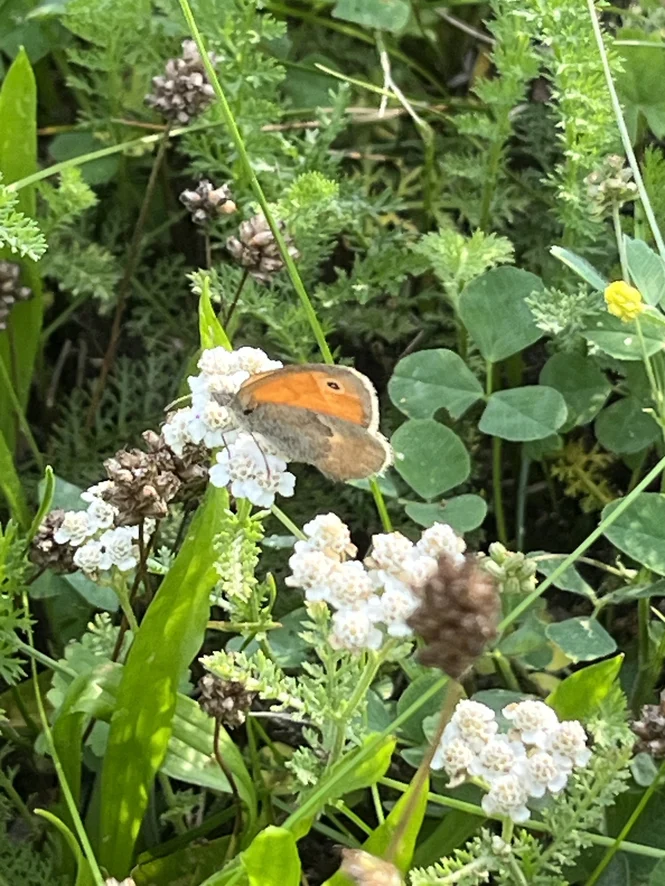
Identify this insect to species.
Coenonympha pamphilus
